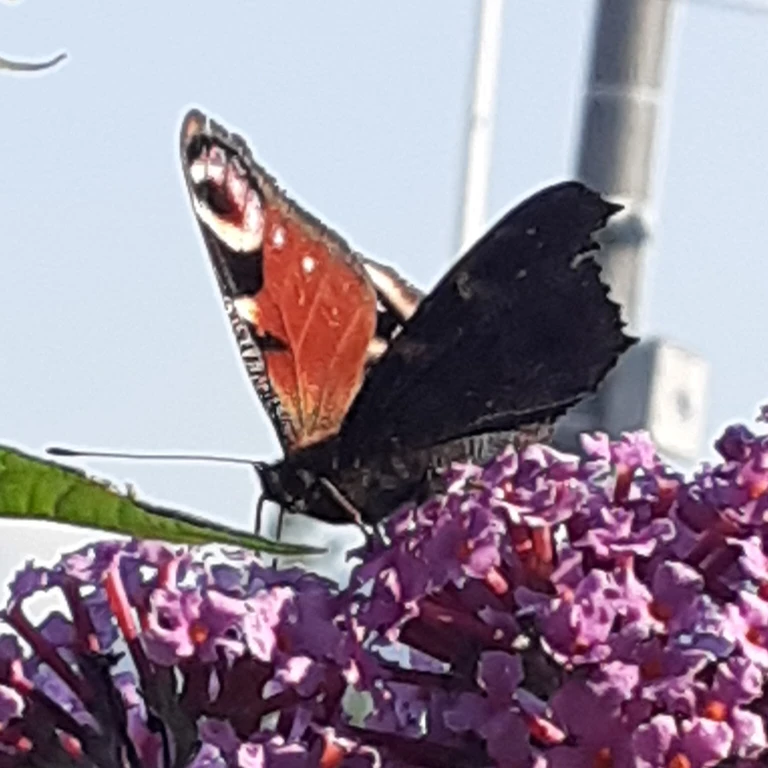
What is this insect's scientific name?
Aglais io
